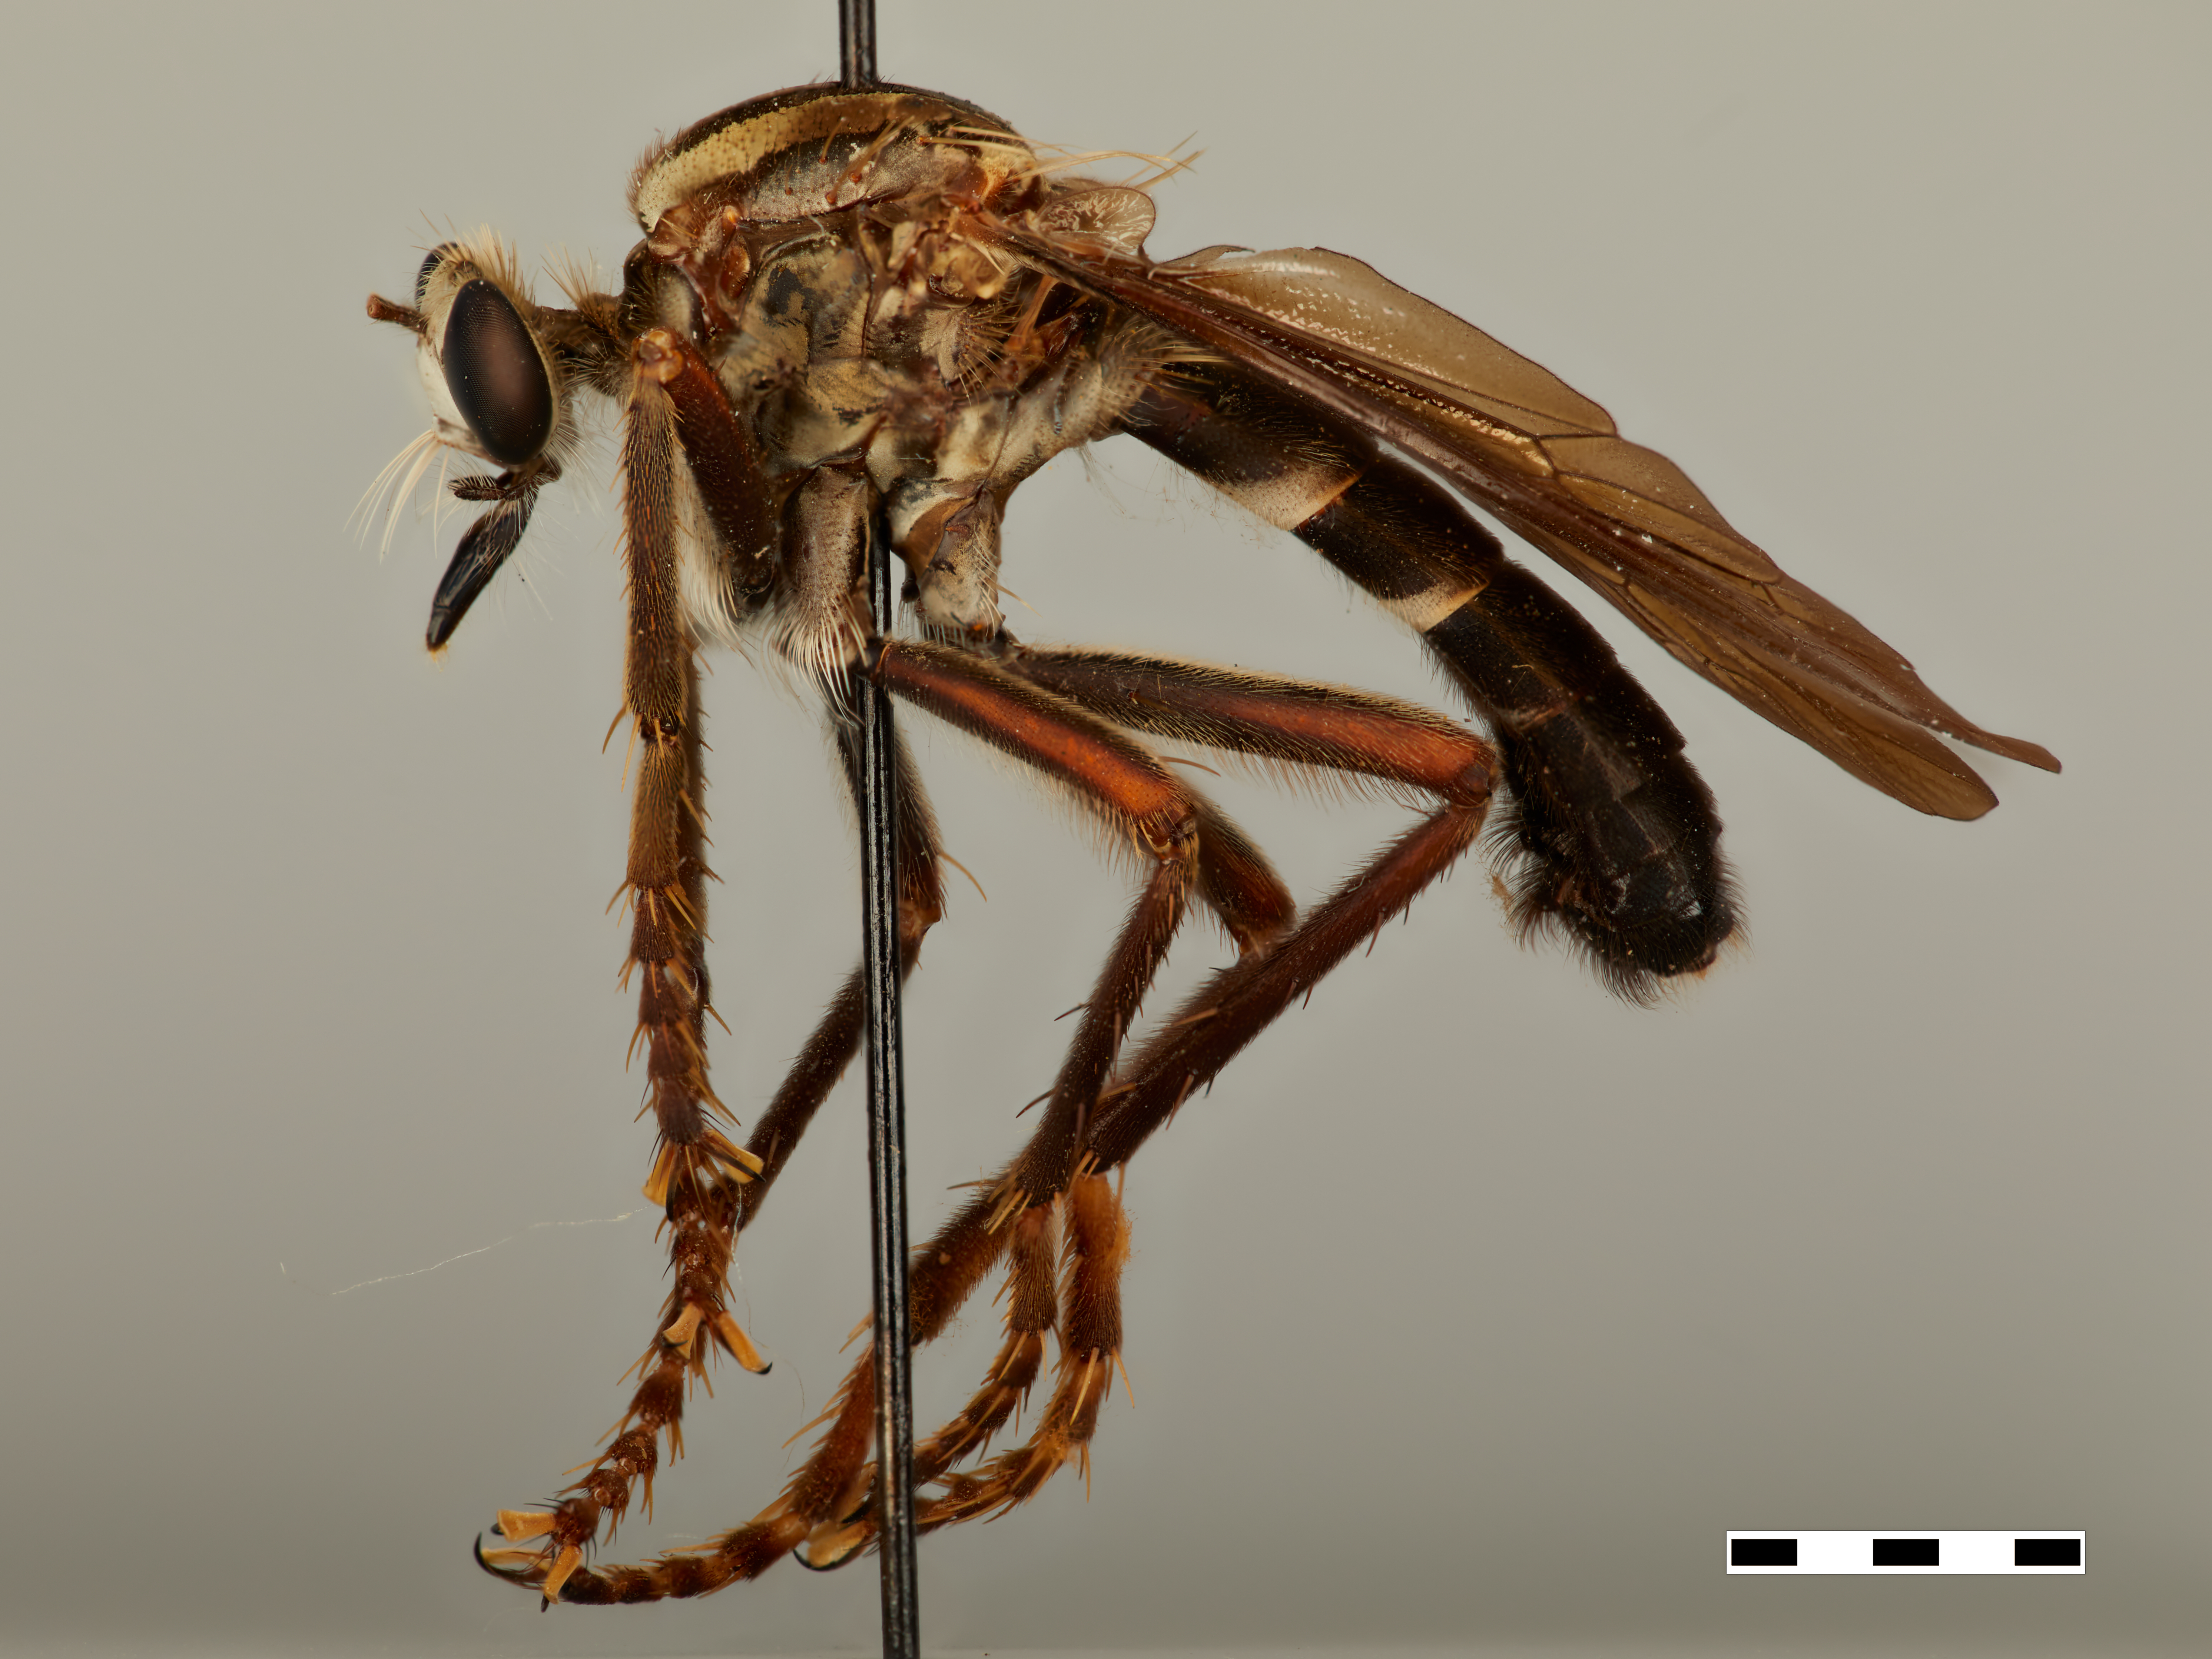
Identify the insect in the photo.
Saropogon dispar
